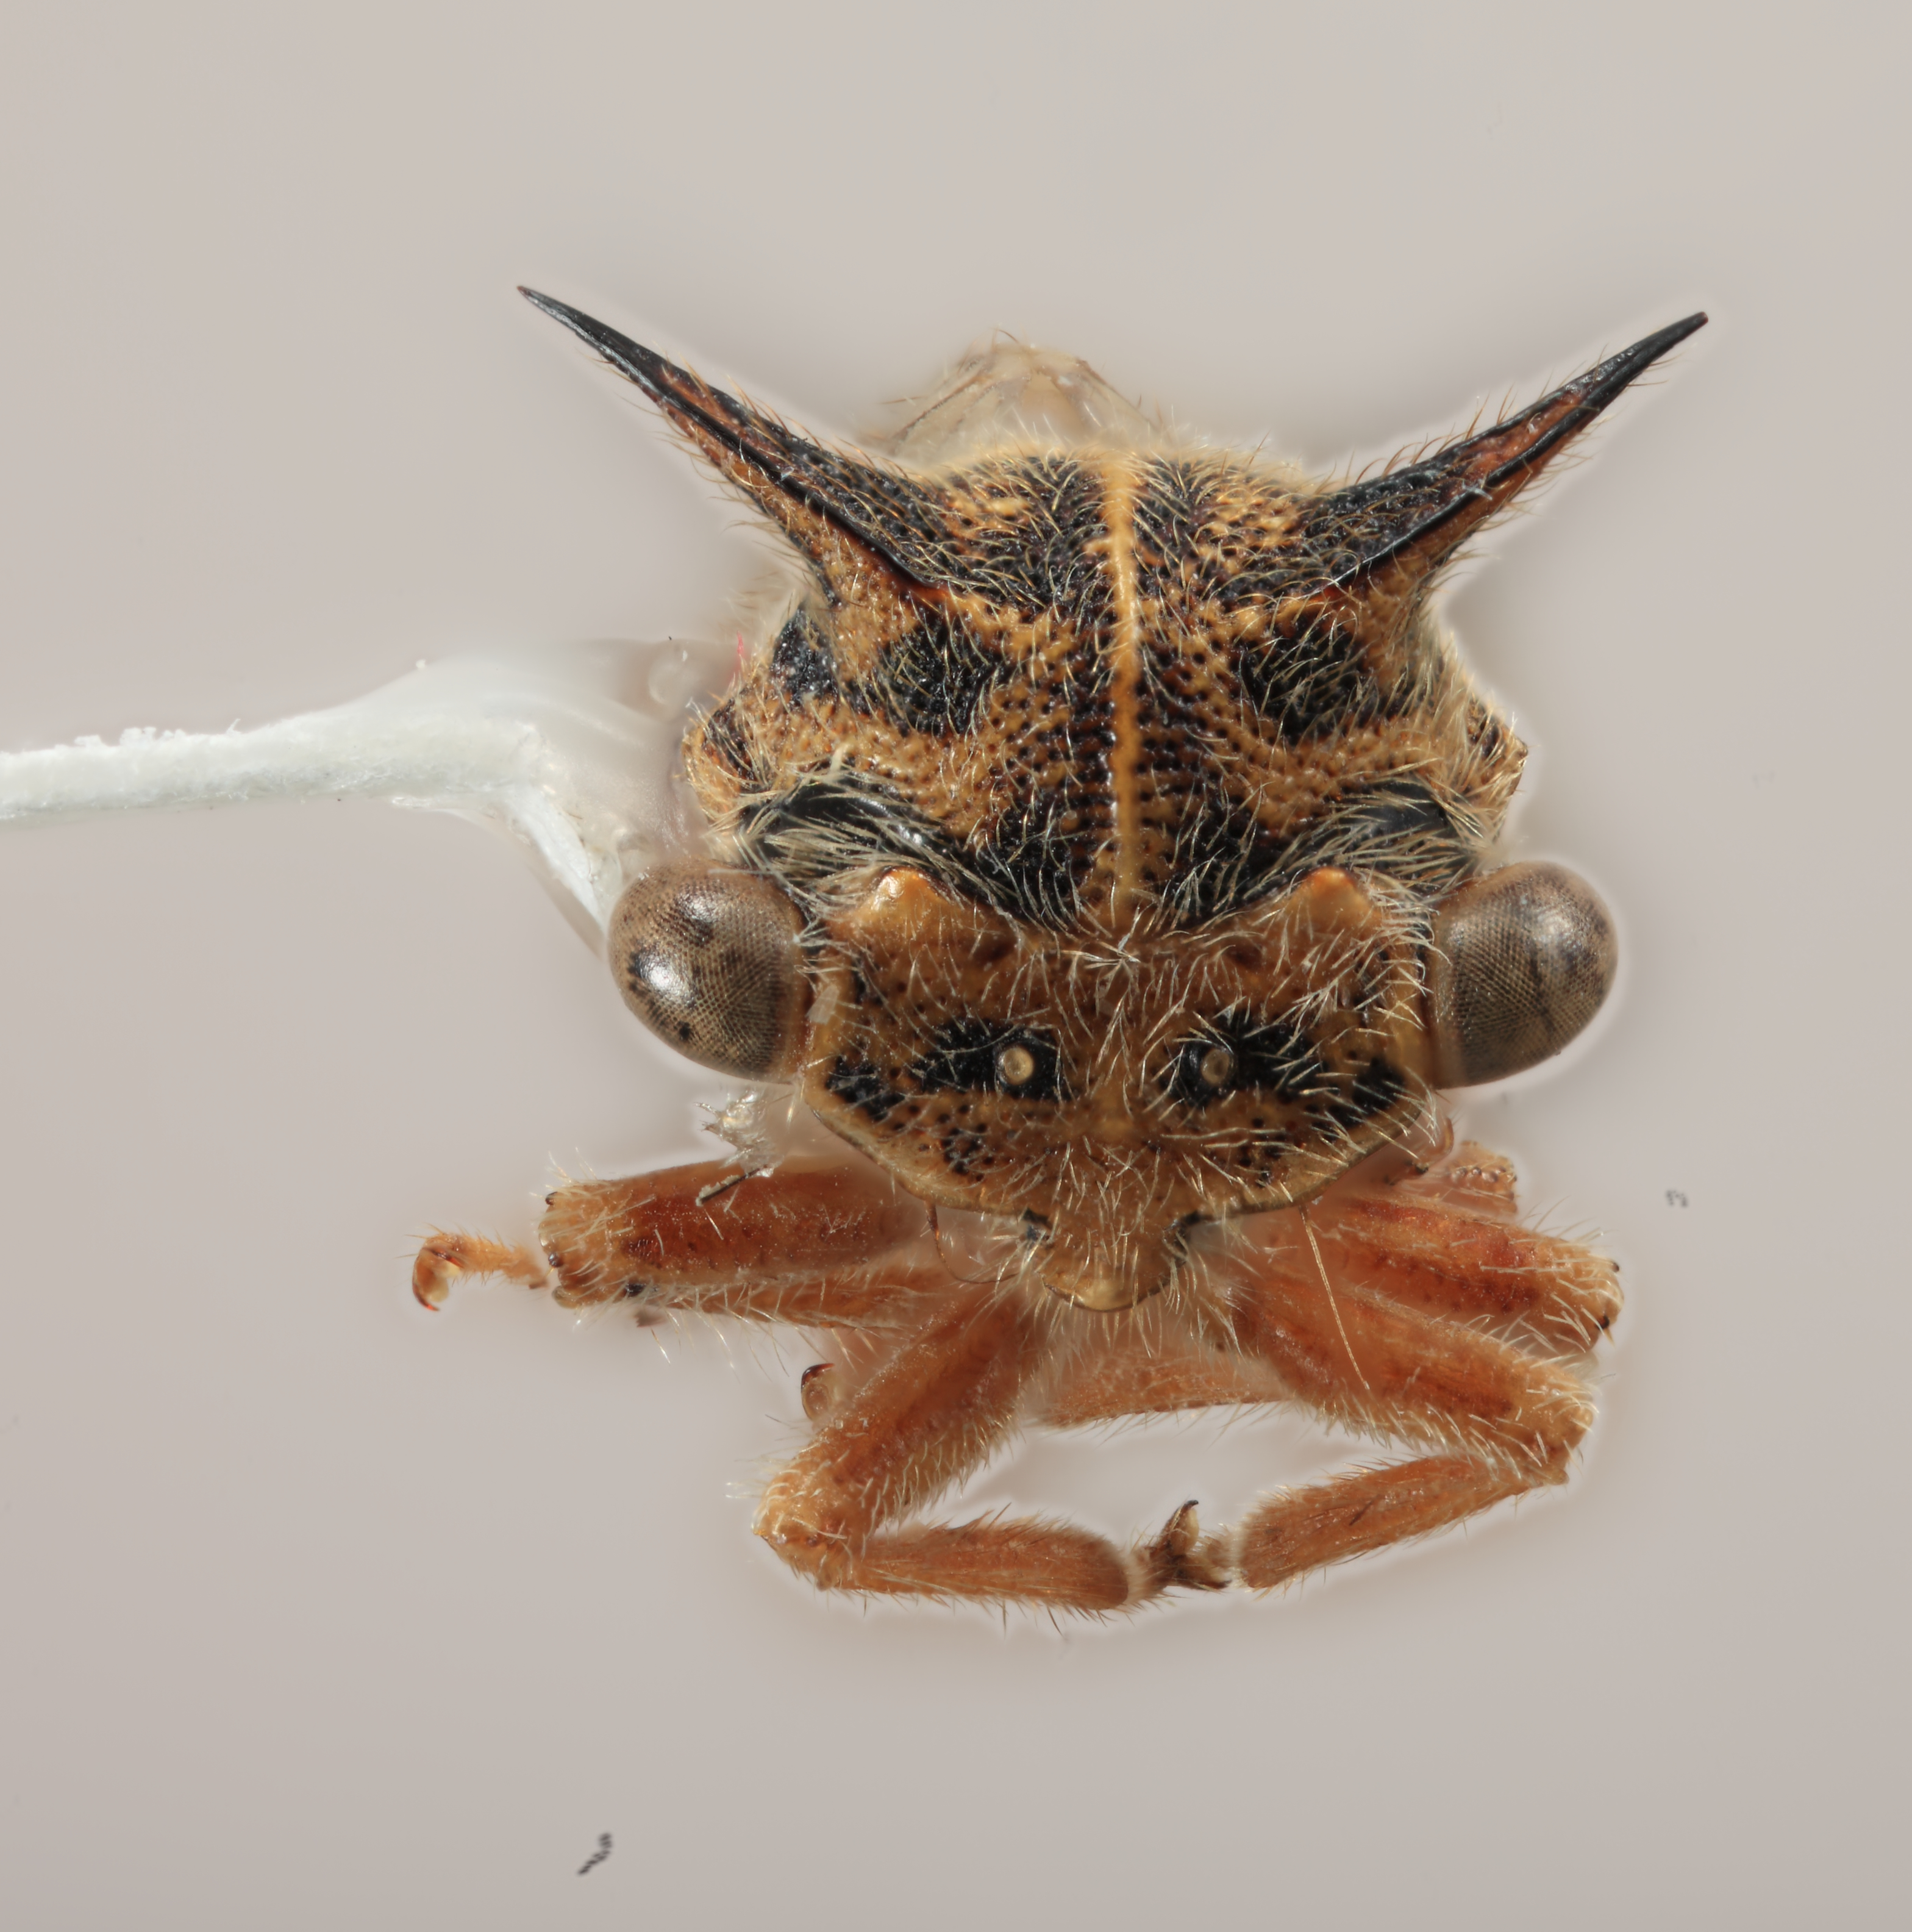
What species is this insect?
Tolania fimbriata
